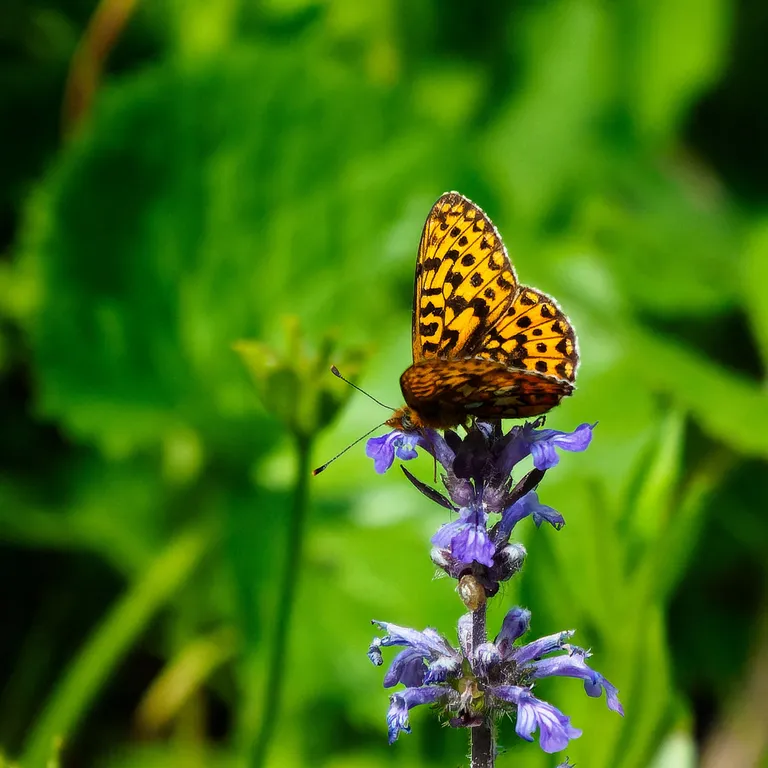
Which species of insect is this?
Boloria euphrosyne (also Clossiana euphrosyne)
